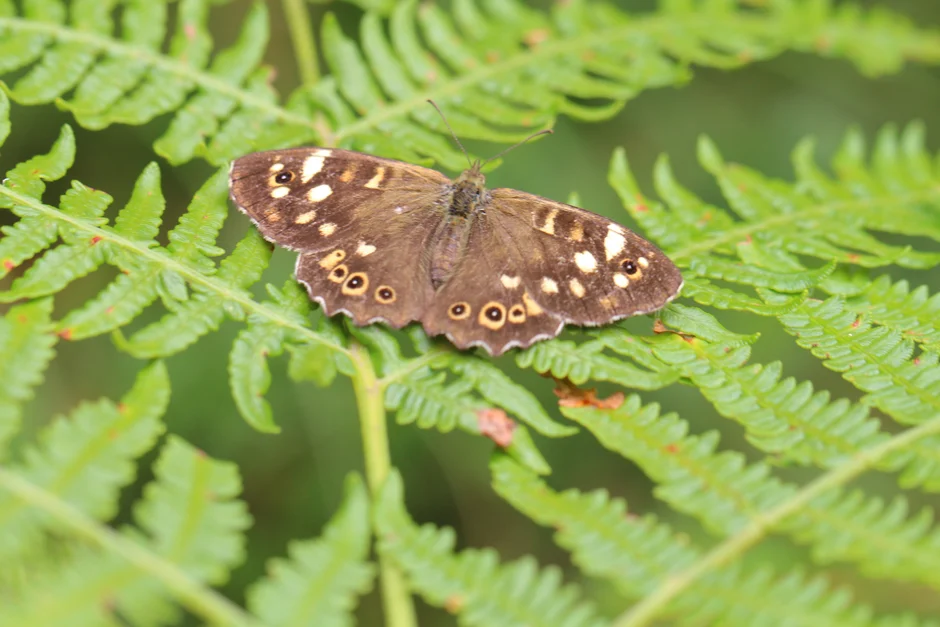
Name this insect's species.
Pararge aegeria
